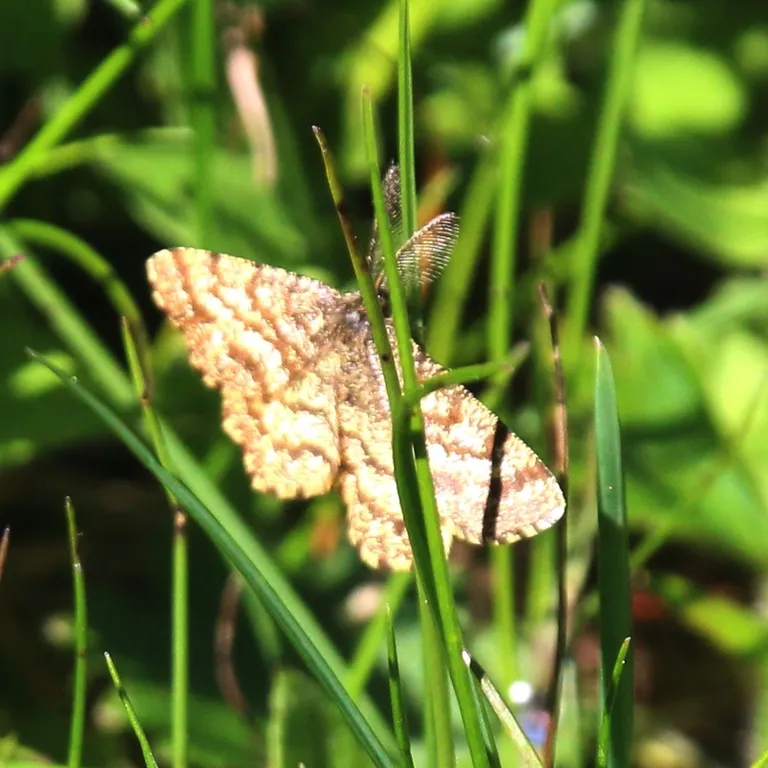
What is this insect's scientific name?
Ematurga atomaria
